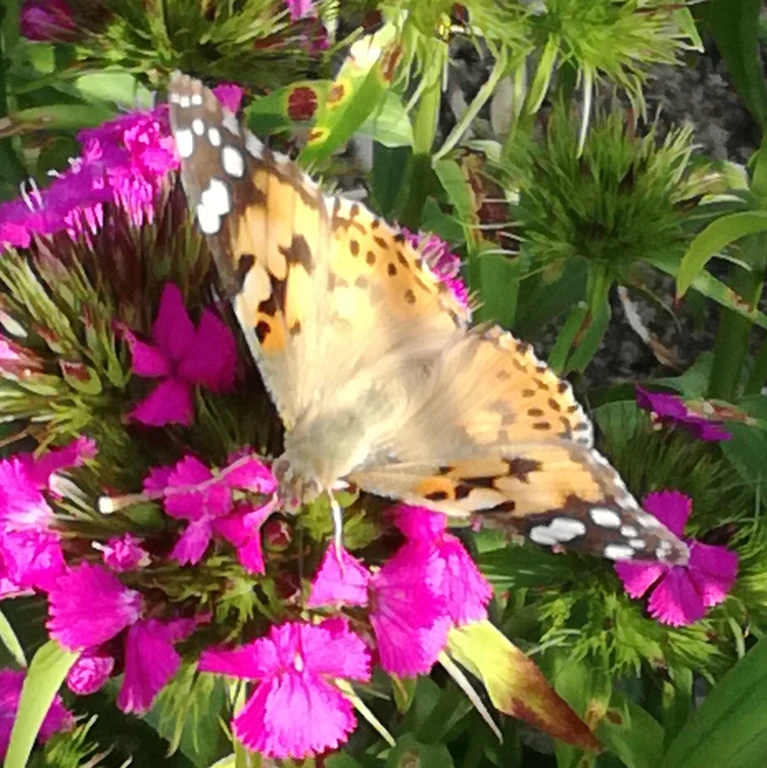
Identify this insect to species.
Vanessa cardui
